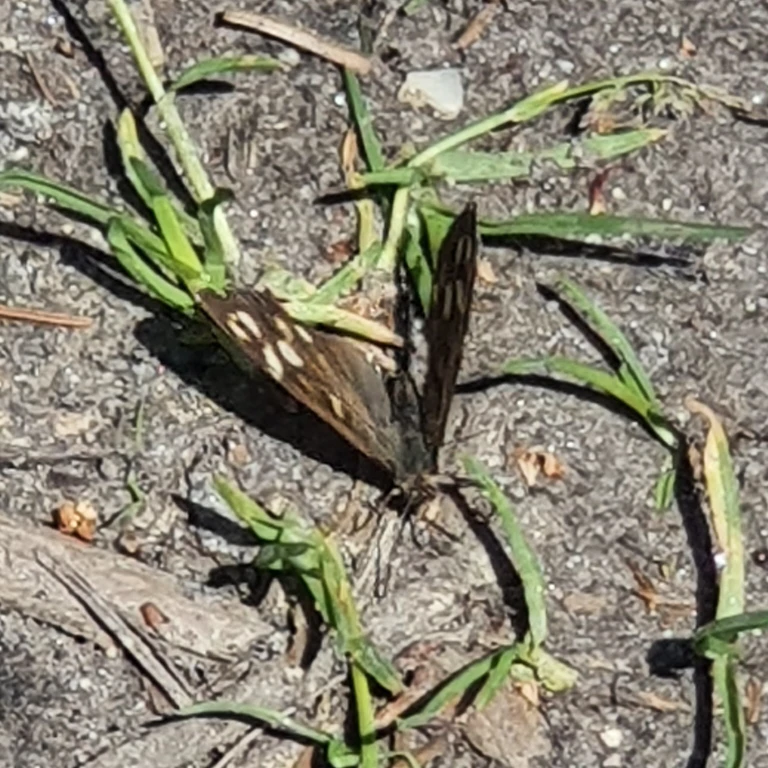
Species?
Pararge aegeria
